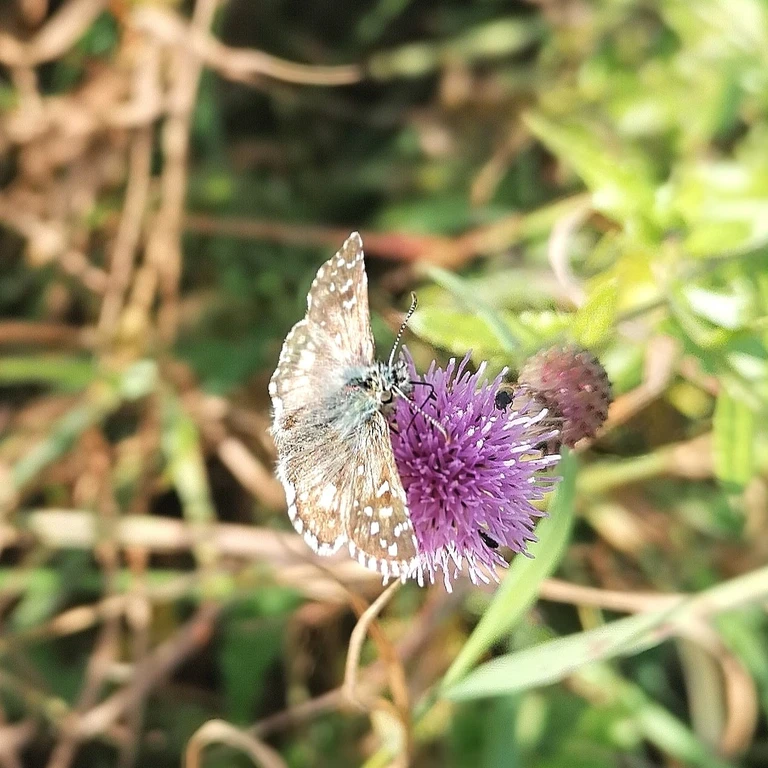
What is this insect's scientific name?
Pyrgus armoricanus
